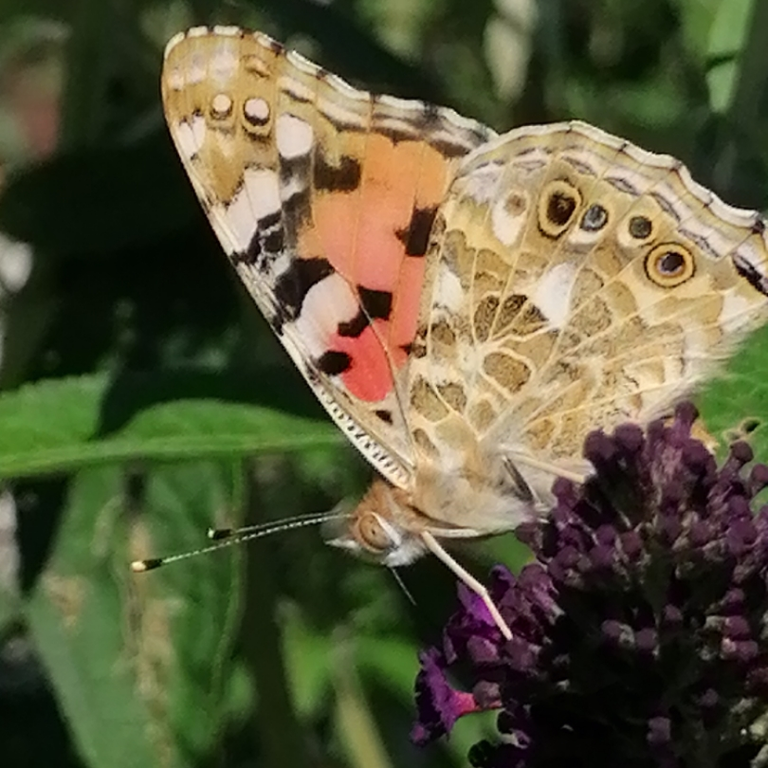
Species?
Vanessa cardui
